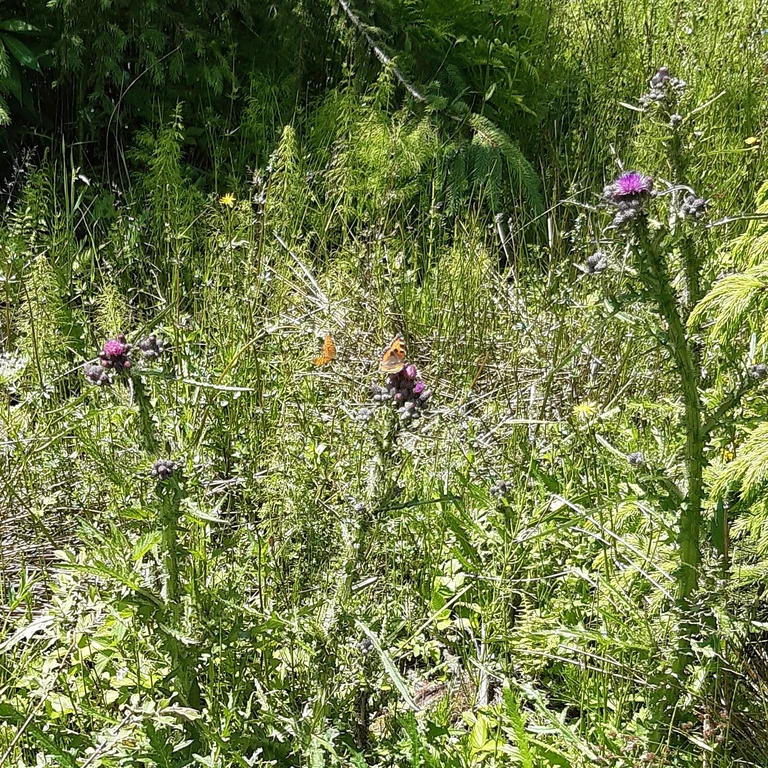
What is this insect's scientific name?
Aglais urticae
